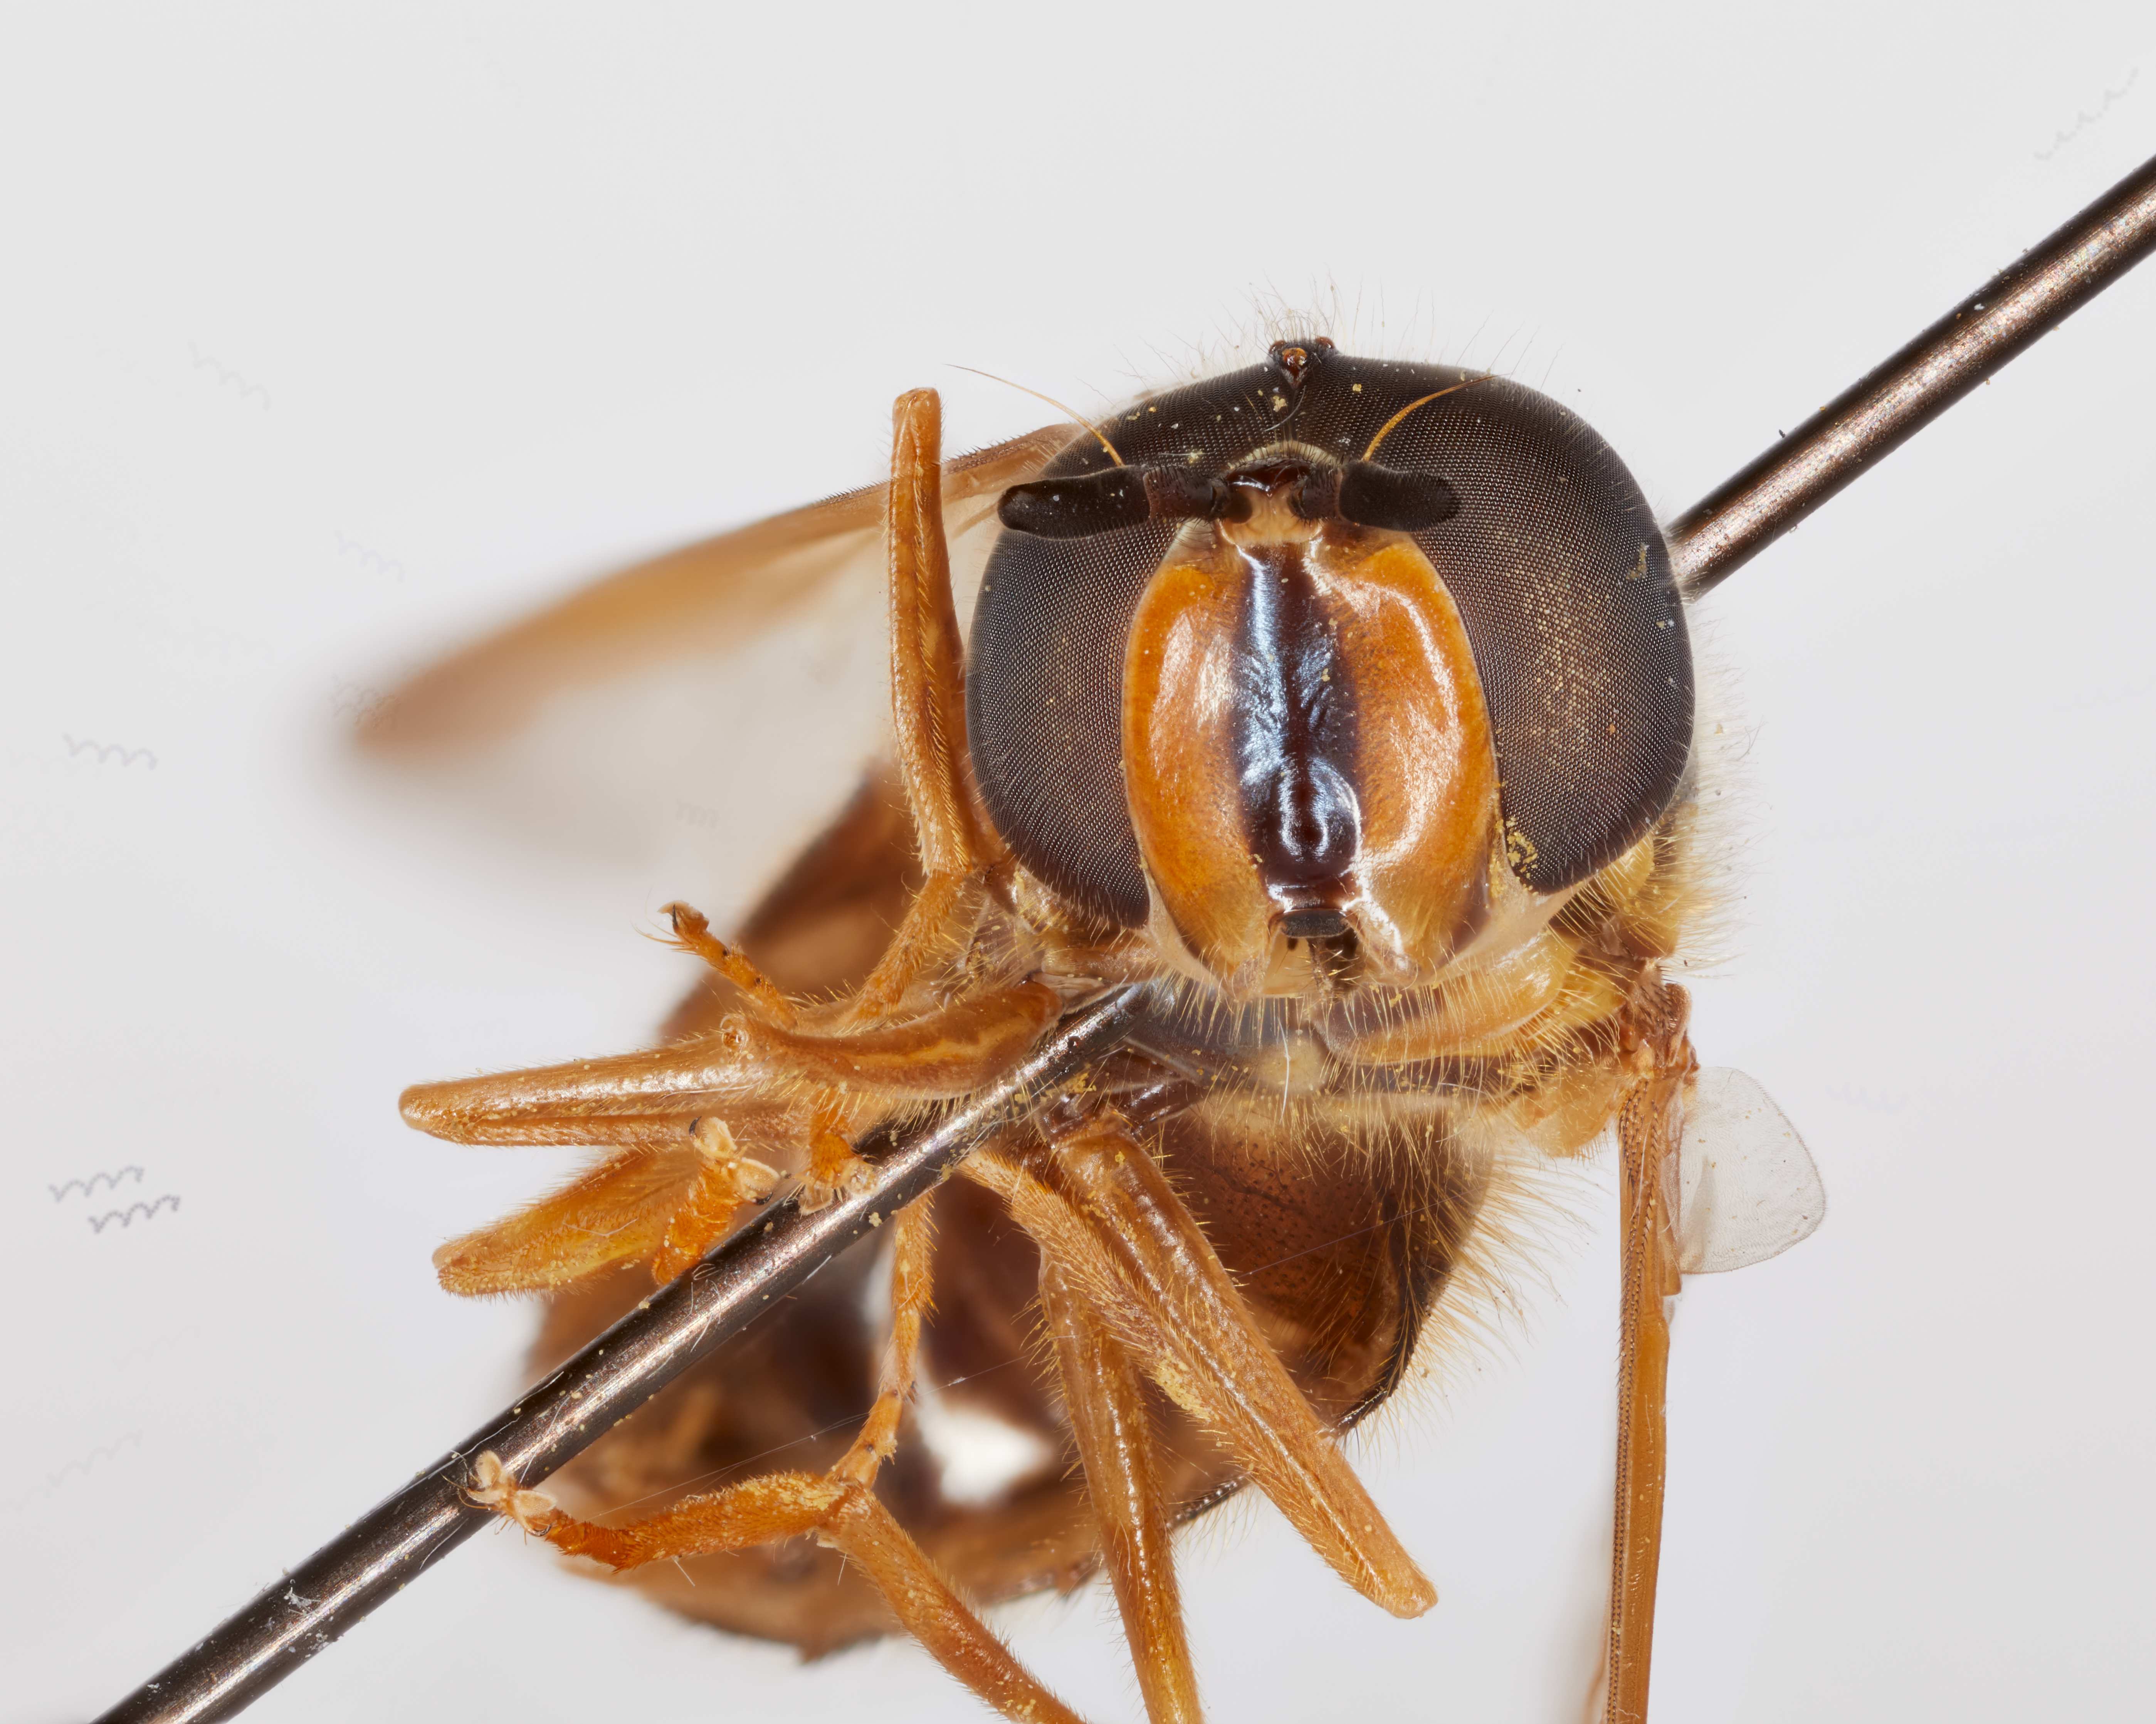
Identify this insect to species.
Chrysotoxum radiosum
